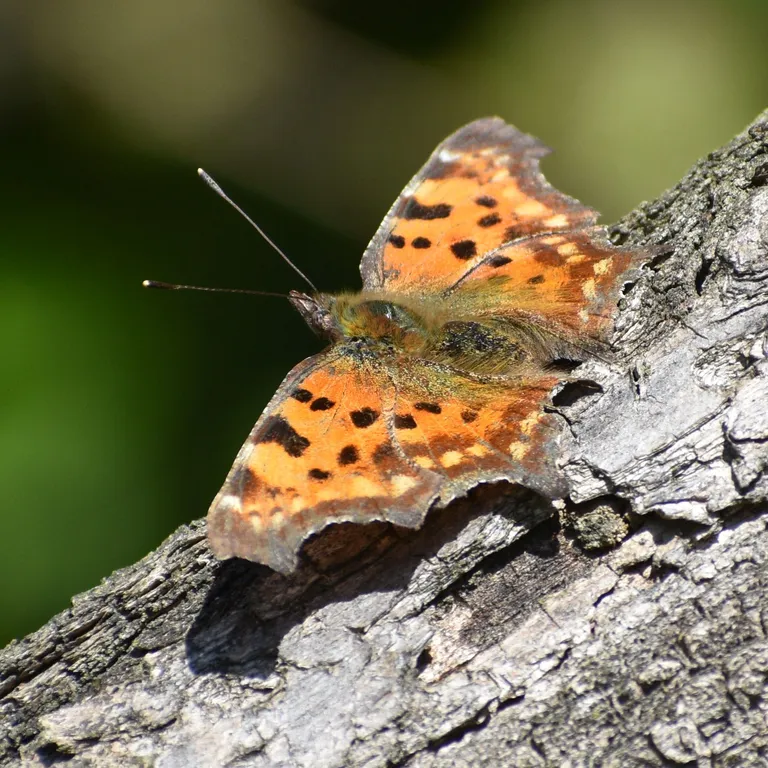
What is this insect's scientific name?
Polygonia c-album
